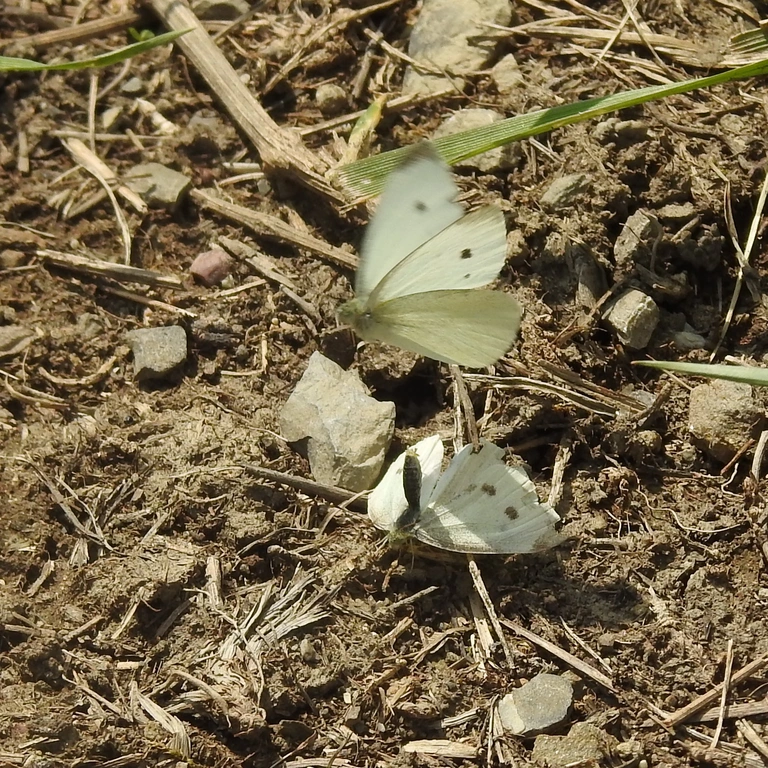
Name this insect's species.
Pieris rapae
